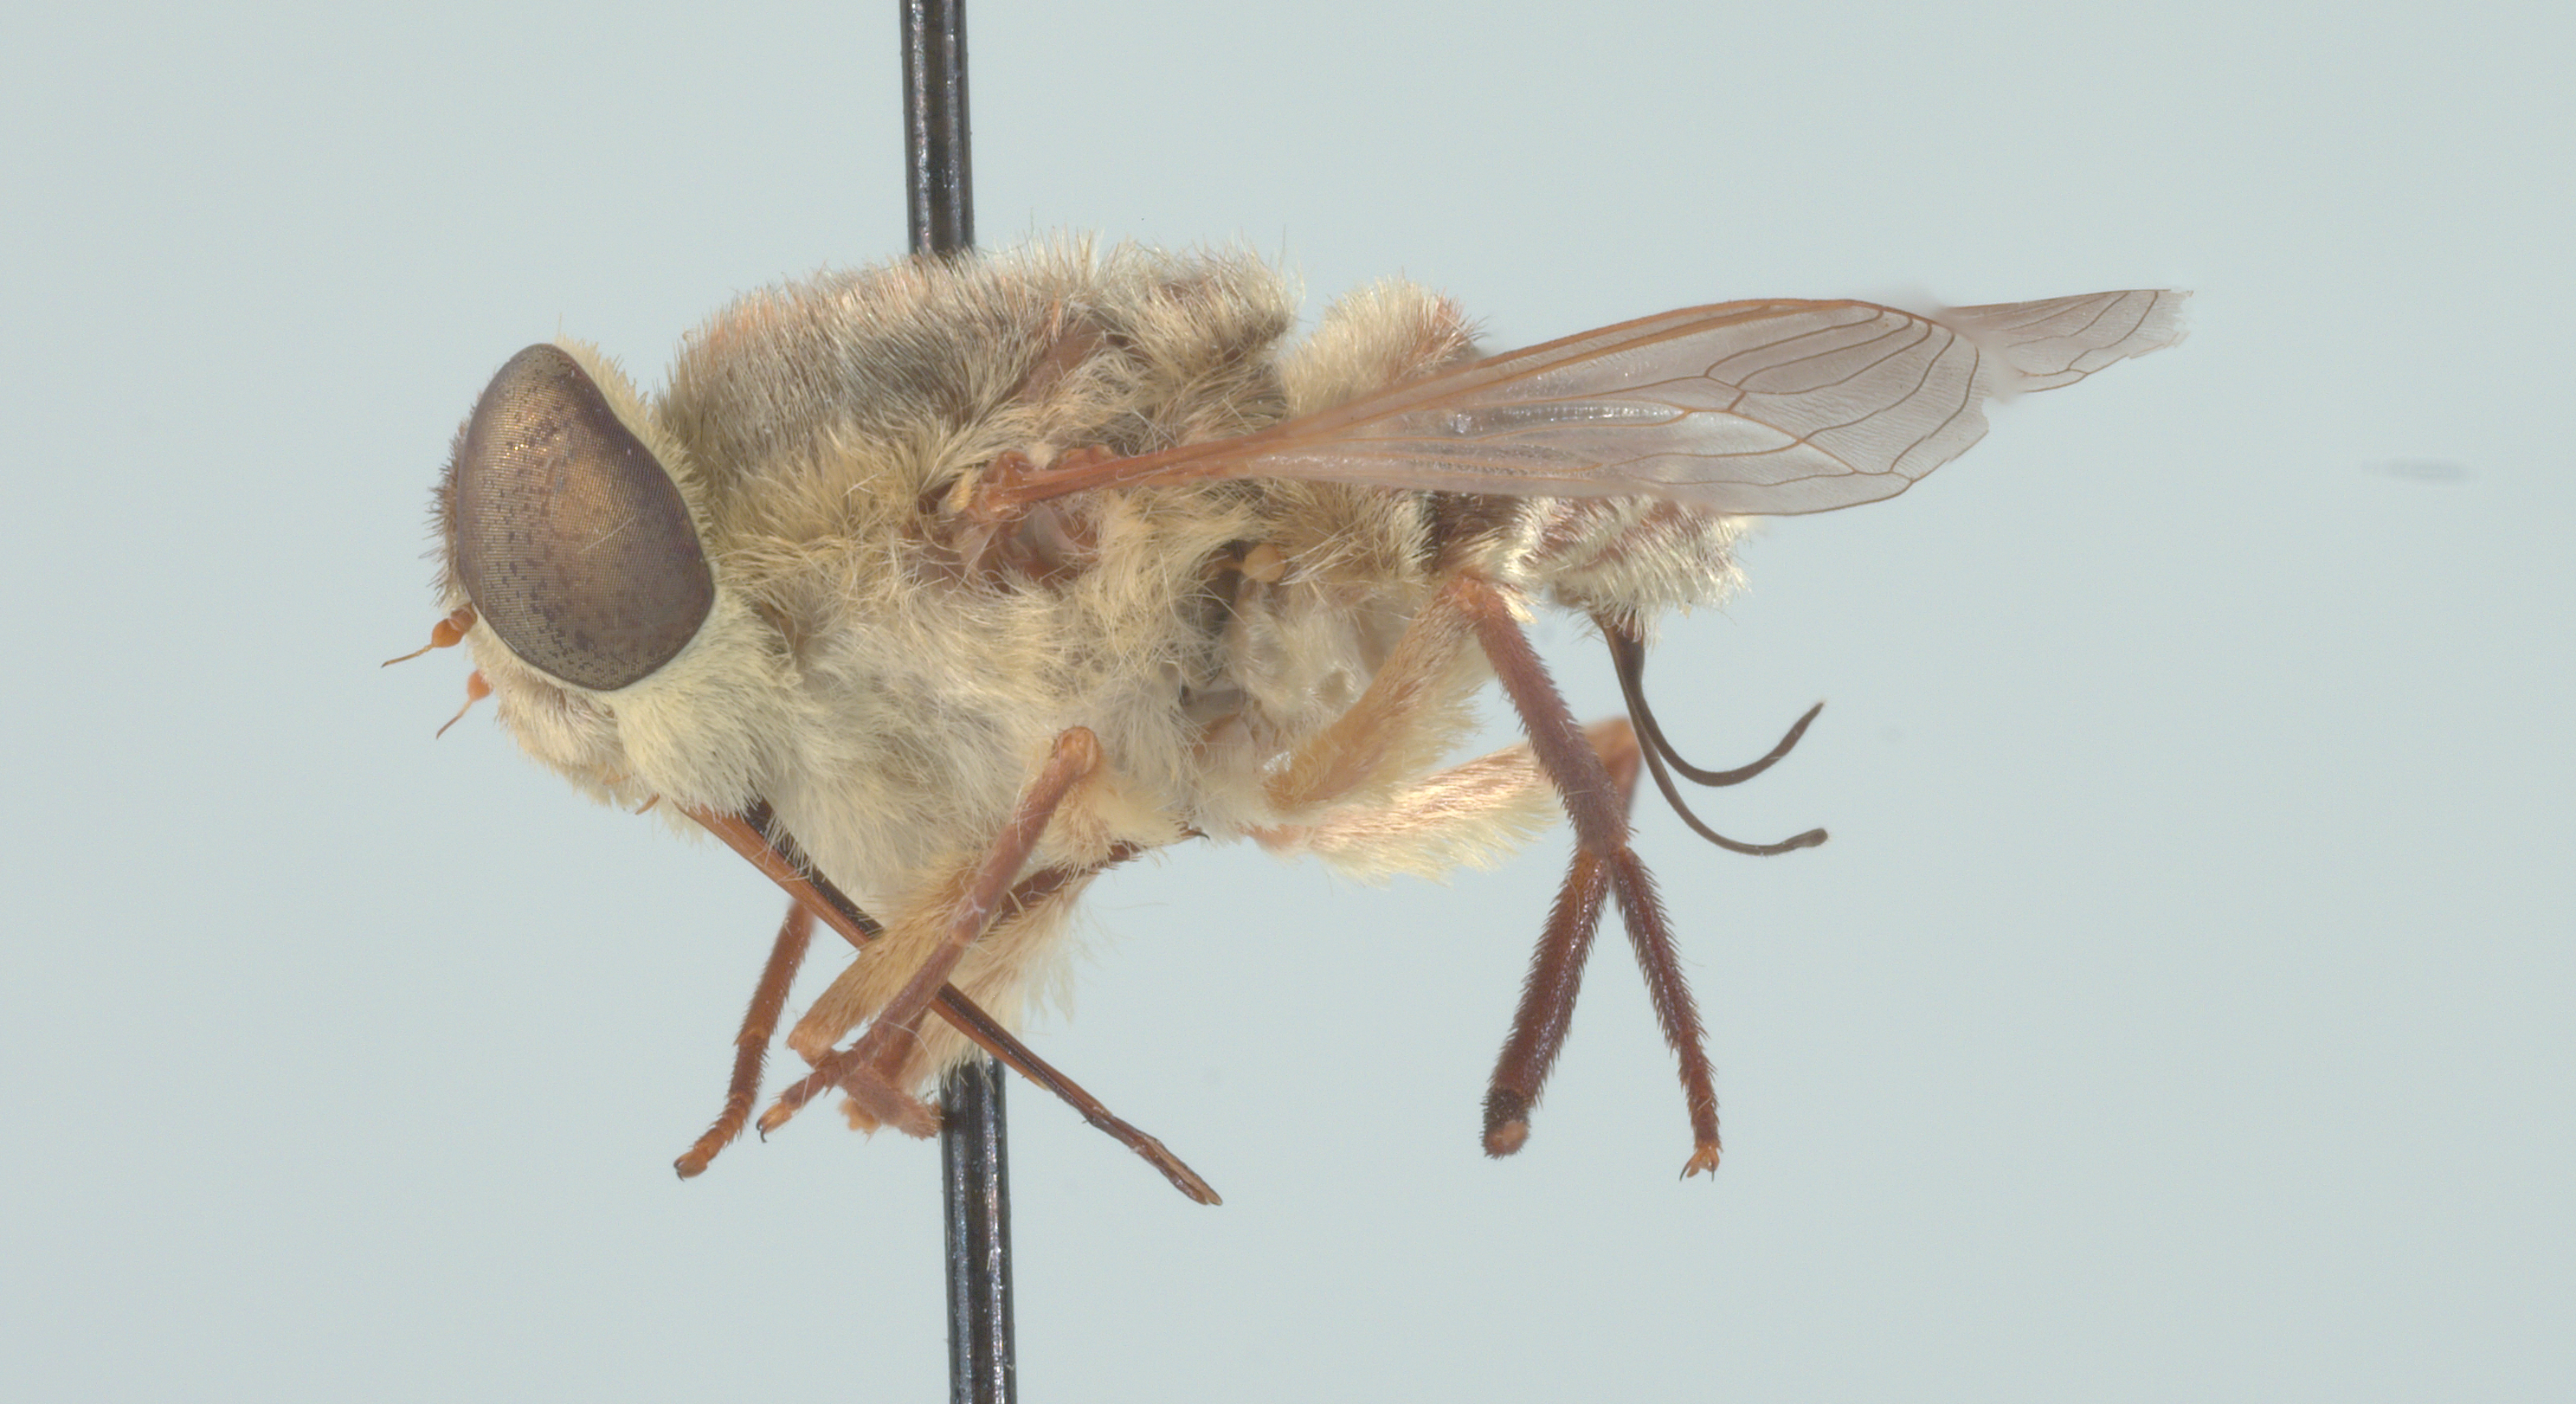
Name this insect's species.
Neorhynchocephalus volaticus
